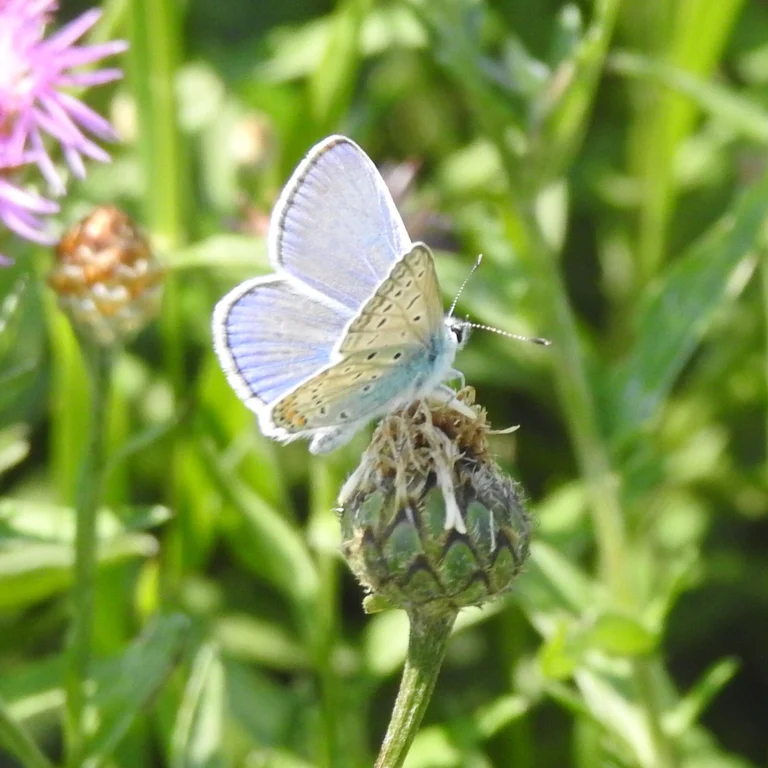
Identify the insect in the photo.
Polyommatus icarus
